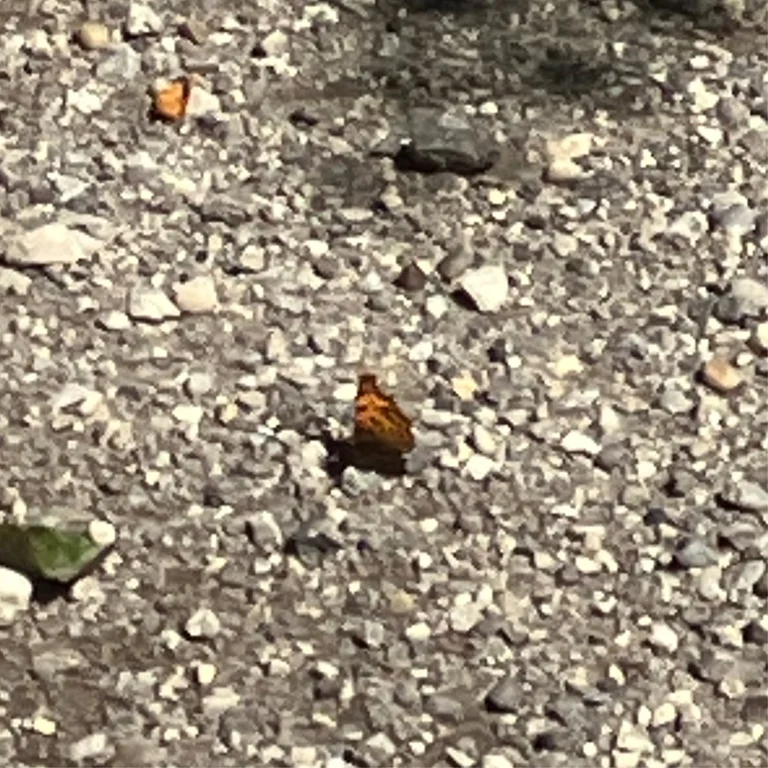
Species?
Polygonia c-album
